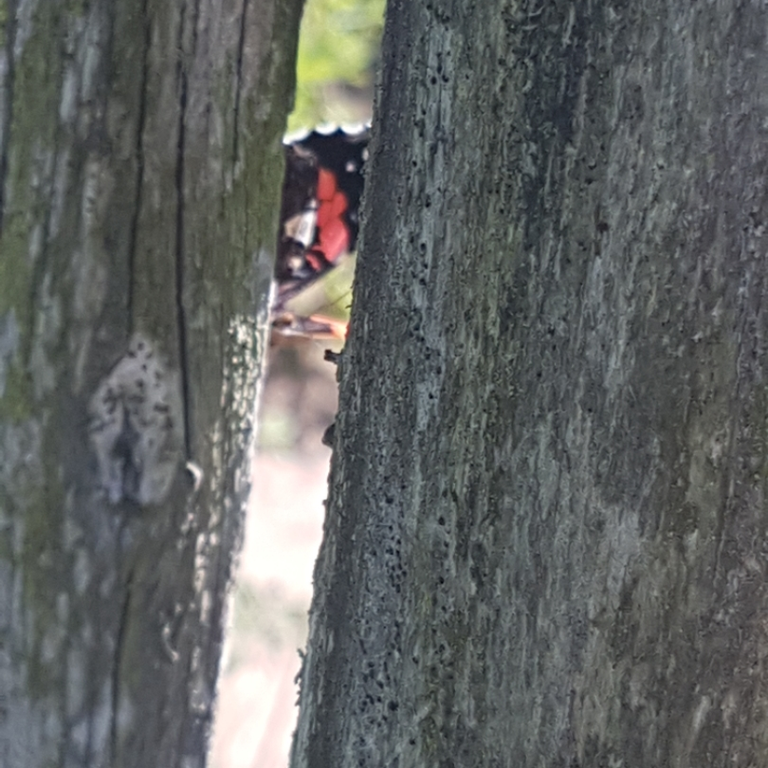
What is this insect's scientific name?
Vanessa atalanta
